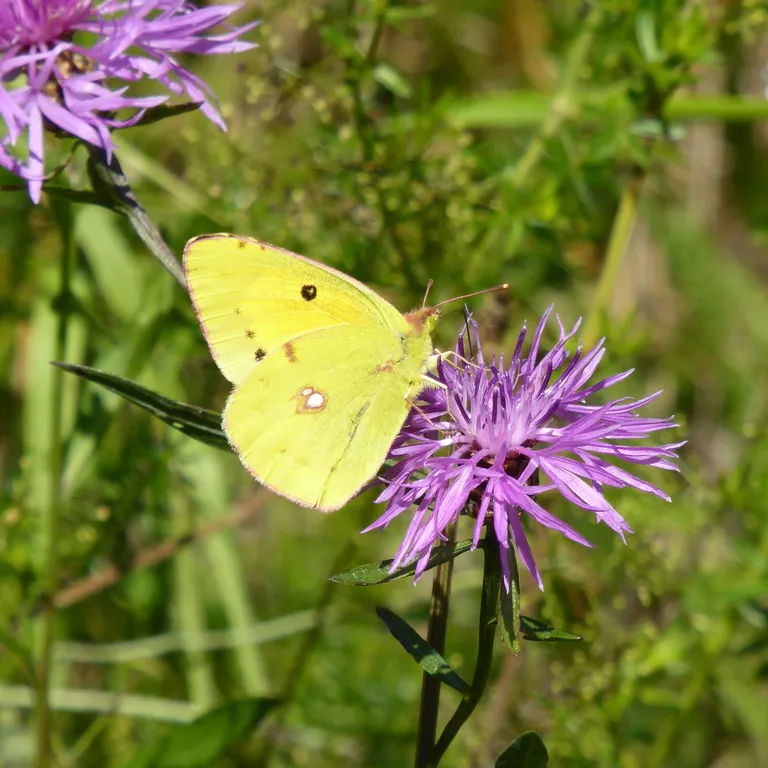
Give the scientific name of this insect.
Colias croceus
